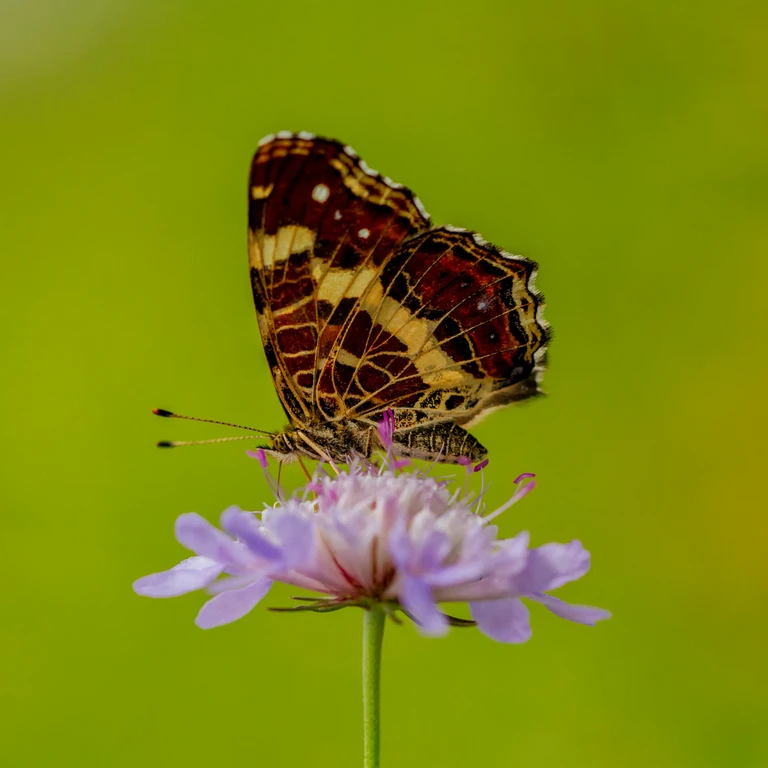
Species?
Araschnia levana
